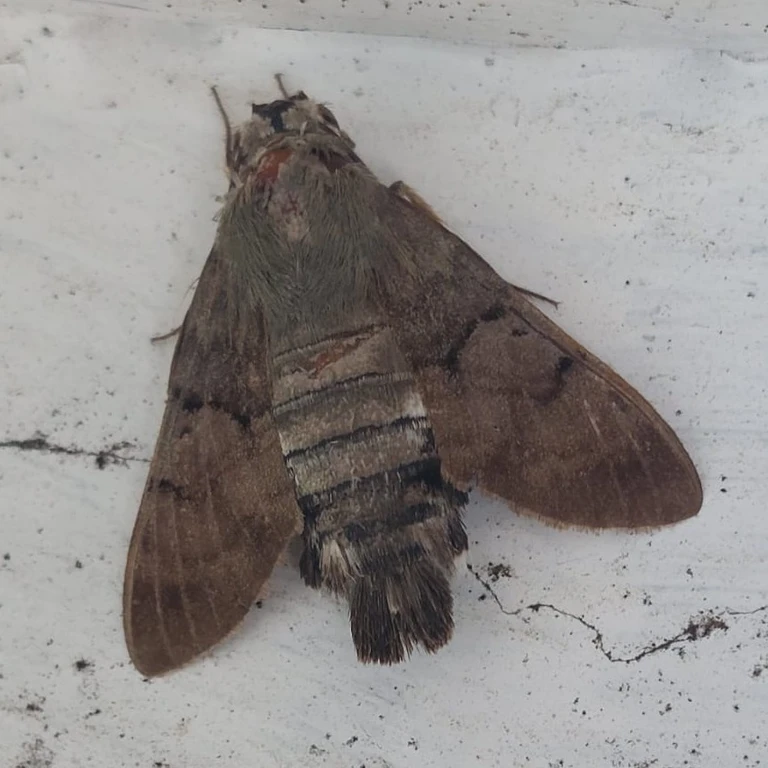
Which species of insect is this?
Macroglossum stellatarum
